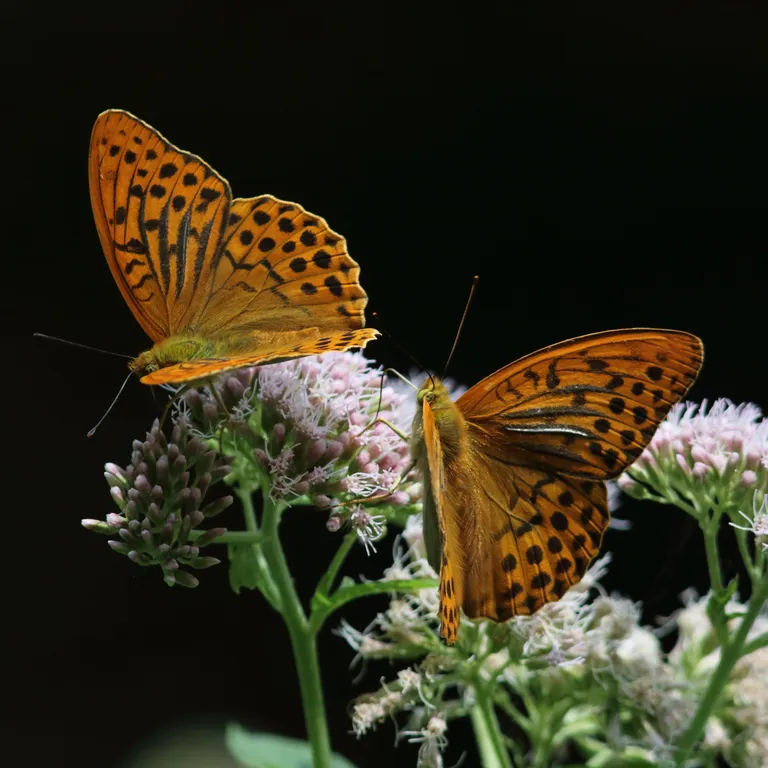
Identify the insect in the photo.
Argynnis paphia
